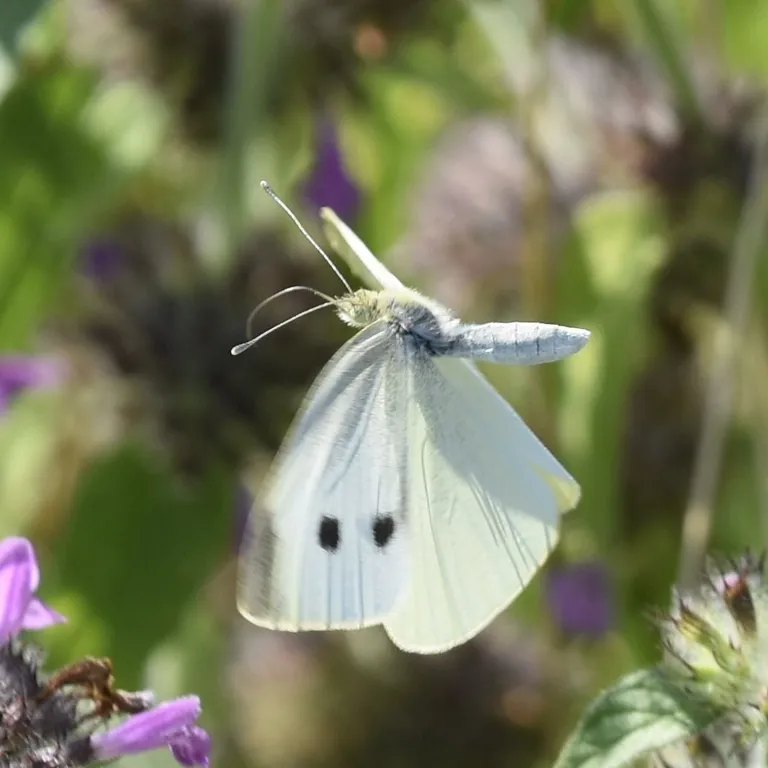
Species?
Pieris rapae
